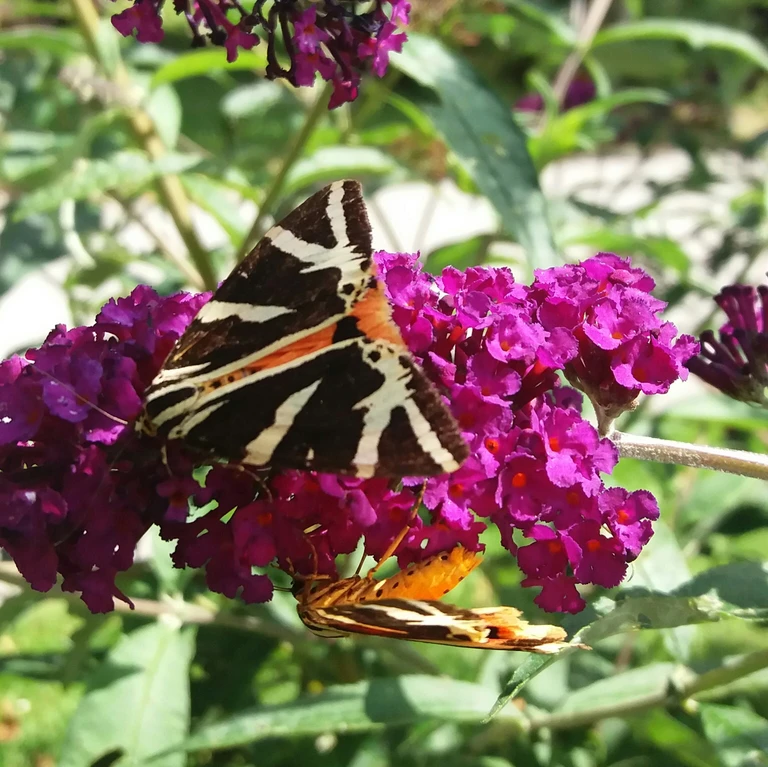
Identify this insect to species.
Euplagia quadripunctaria
